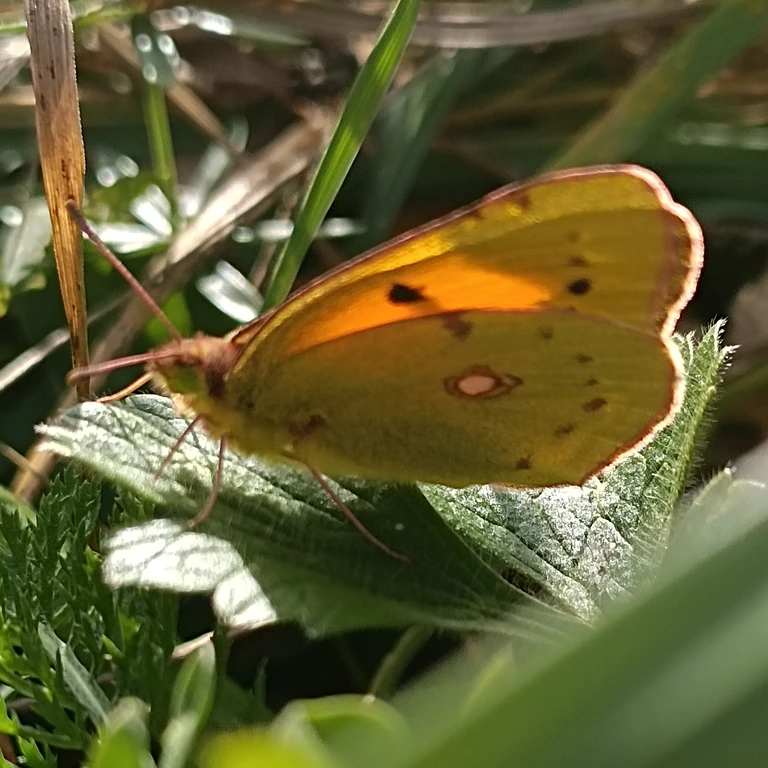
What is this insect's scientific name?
Colias croceus
